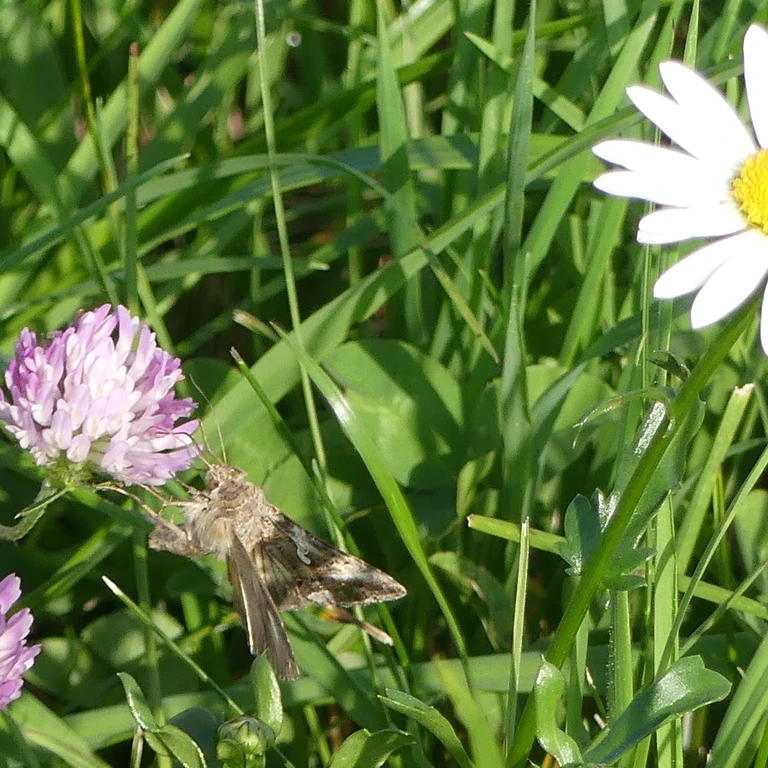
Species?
Autographa gamma
